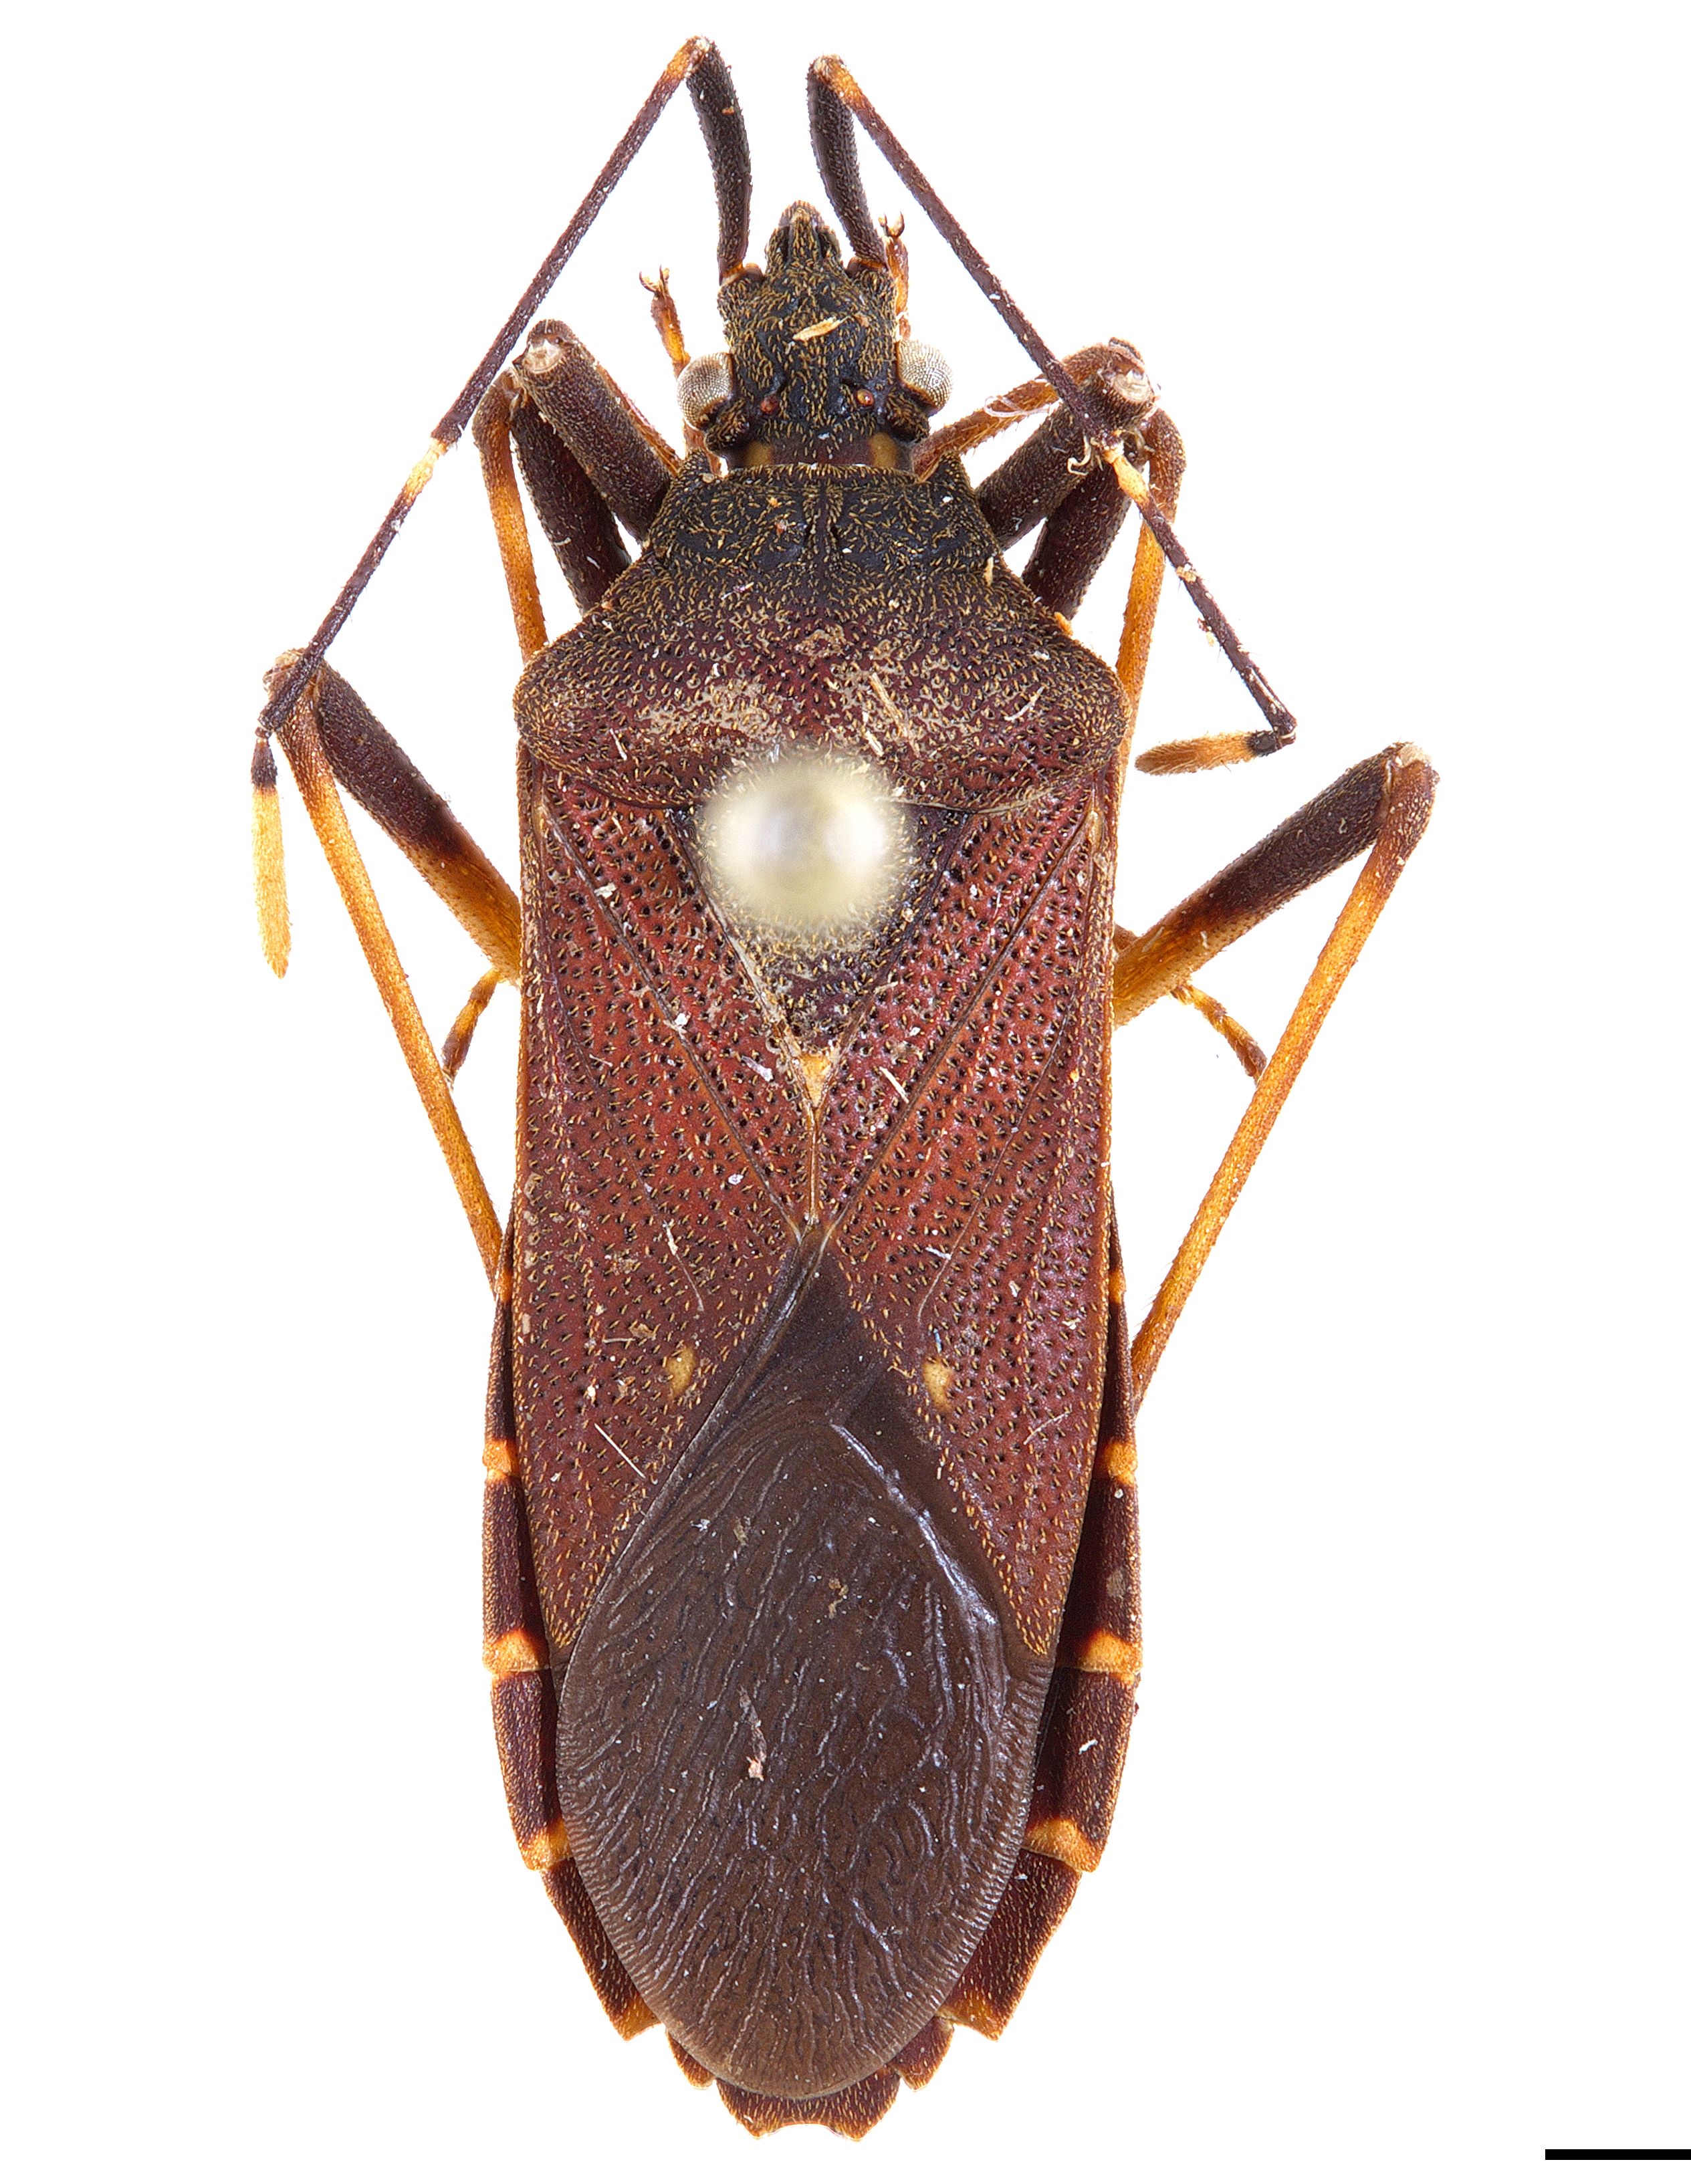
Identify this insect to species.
Hygia pentafurcata
